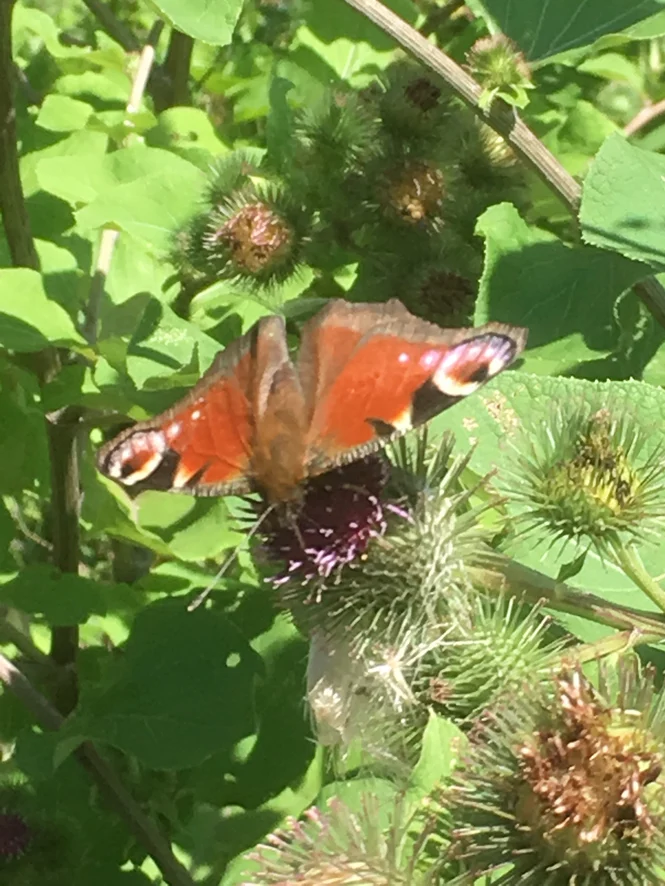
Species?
Aglais io
